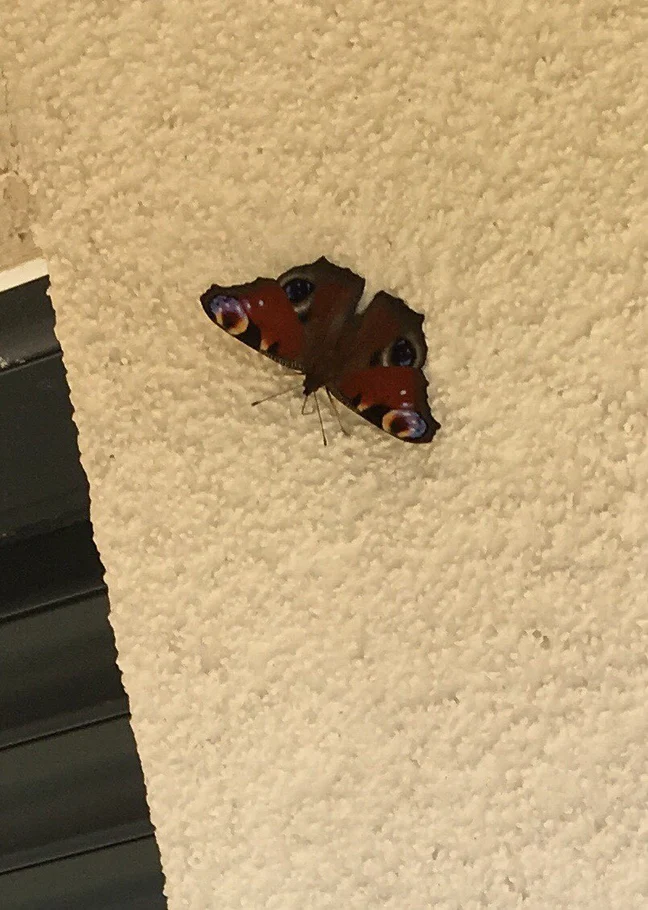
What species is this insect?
Aglais io
